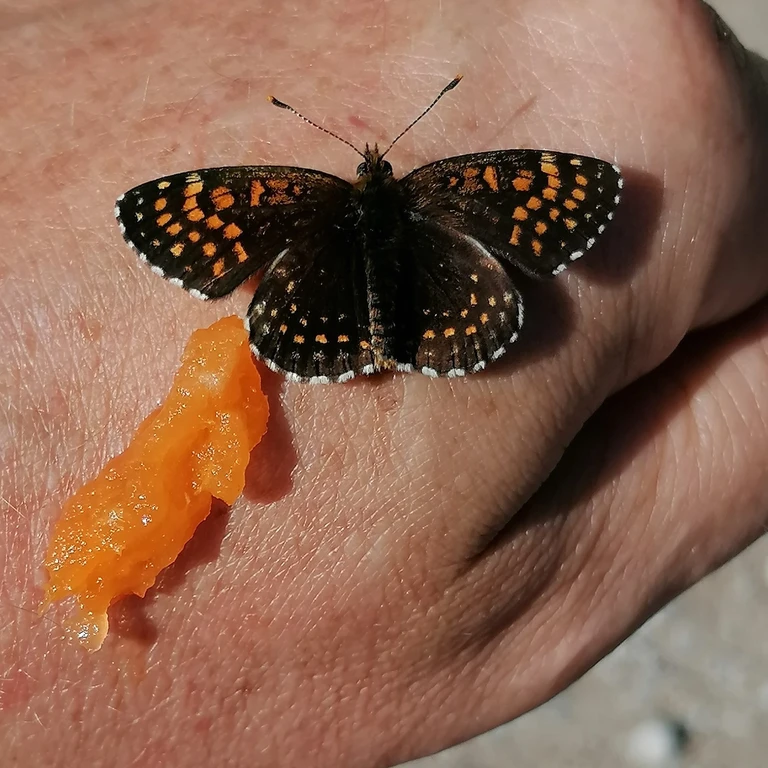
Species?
Melitaea diamina
